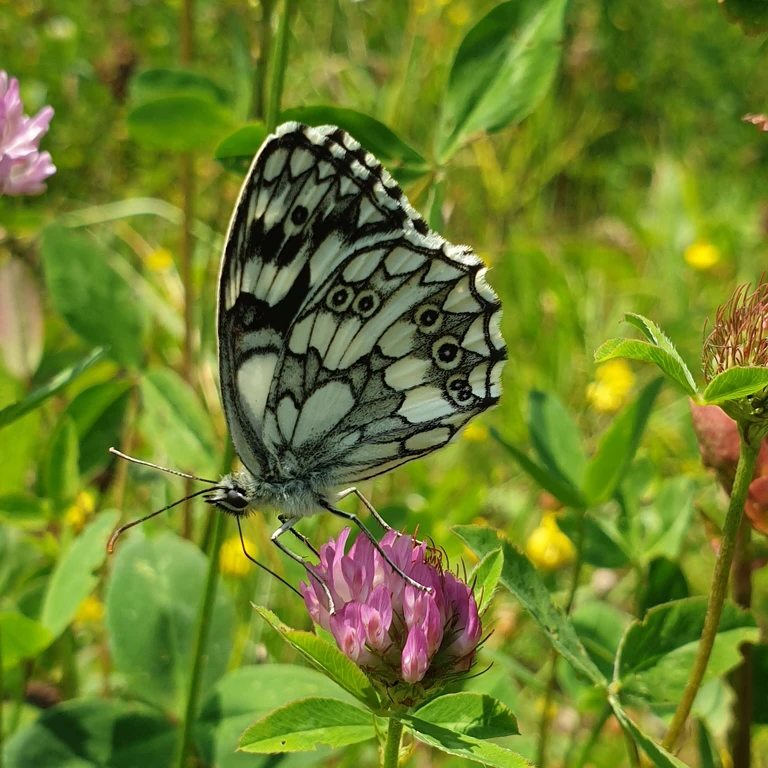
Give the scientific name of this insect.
Melanargia galathea
